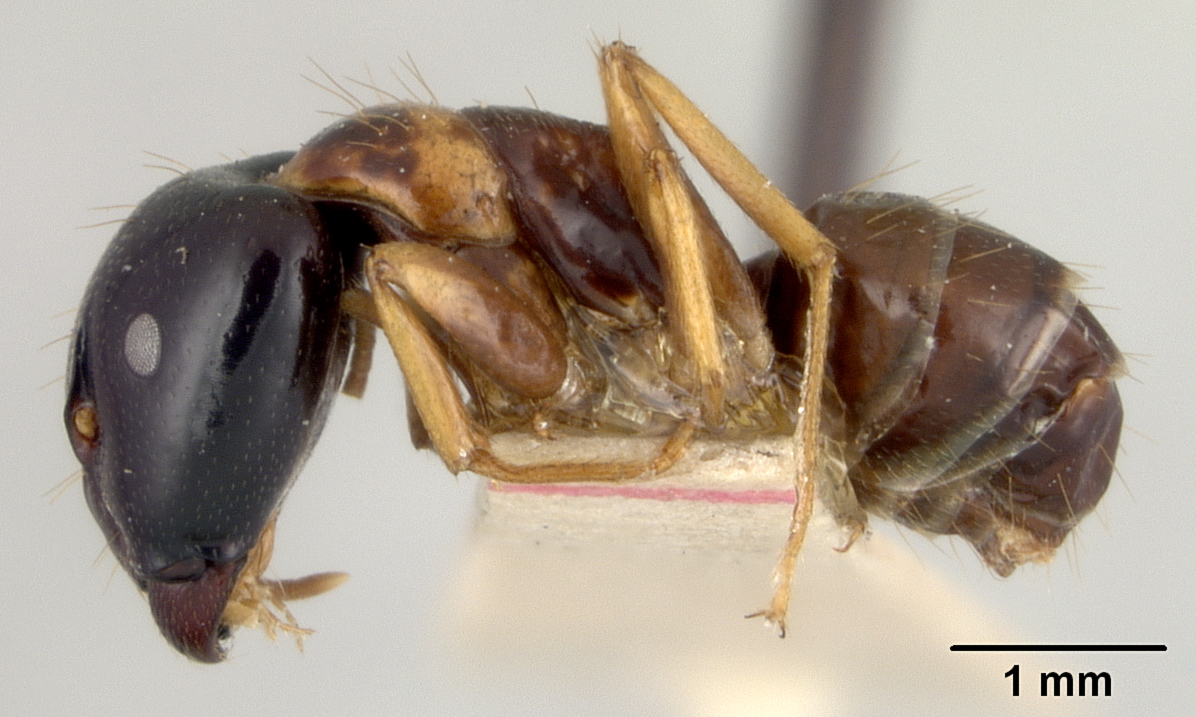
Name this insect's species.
Camponotus chapini
